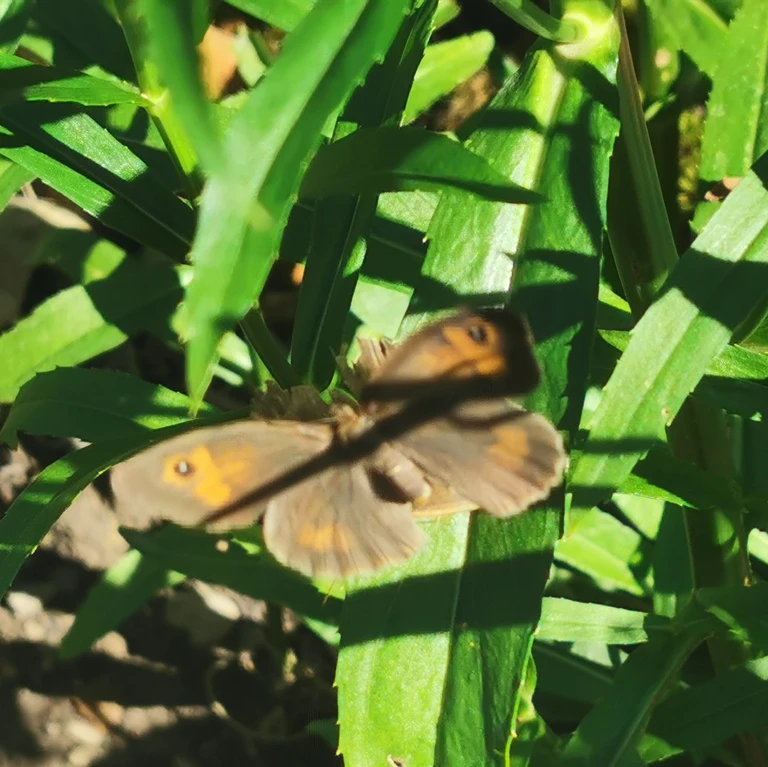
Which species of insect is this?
Maniola jurtina
